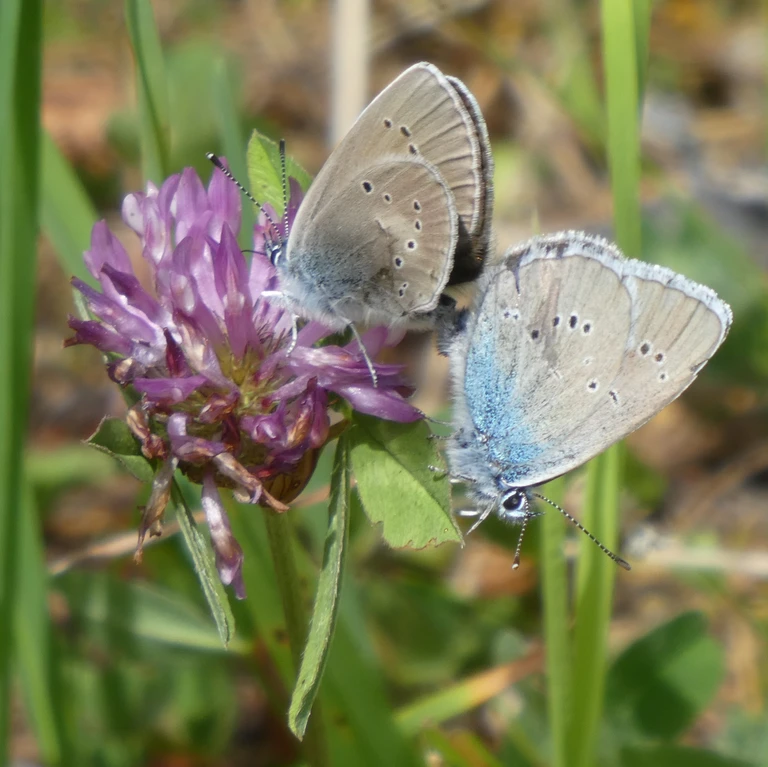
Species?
Cyaniris semiargus
